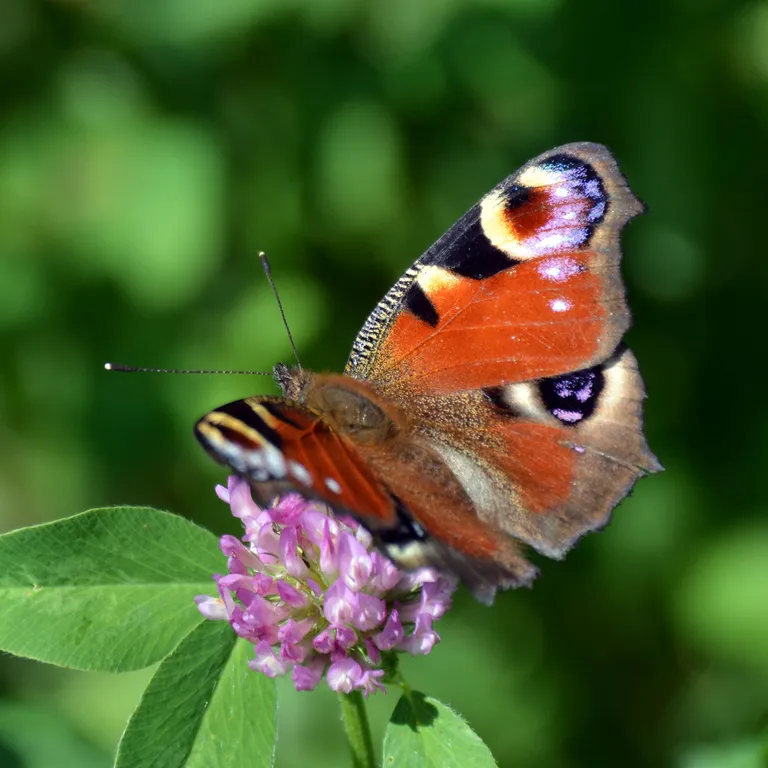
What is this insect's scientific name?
Aglais io
